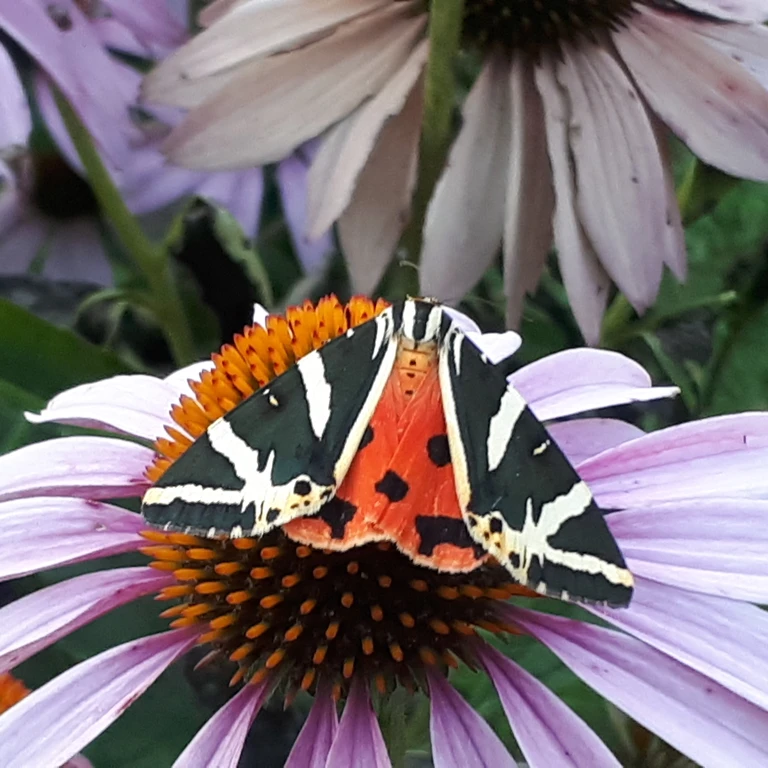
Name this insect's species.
Euplagia quadripunctaria
